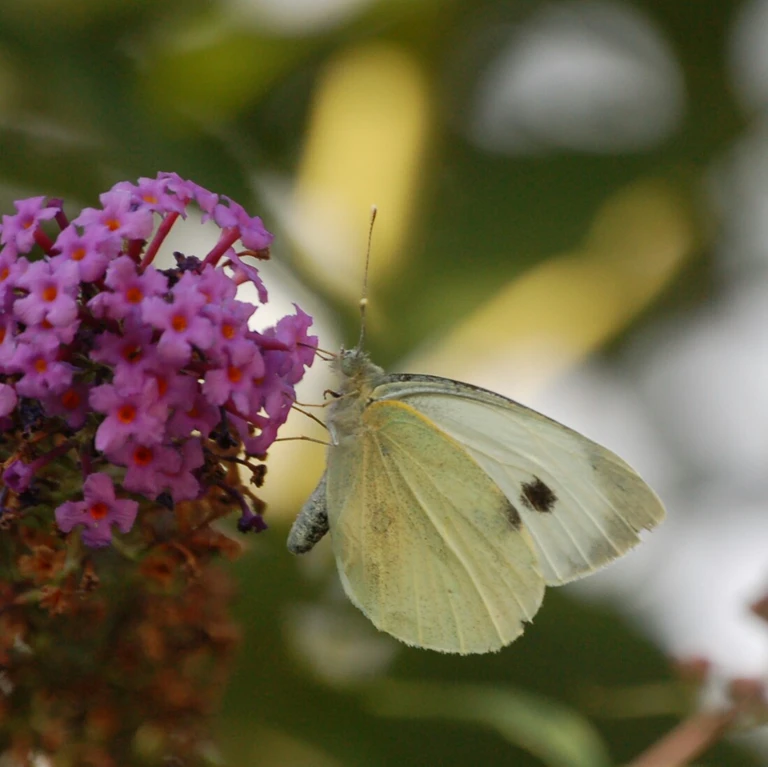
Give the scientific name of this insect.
Pieris brassicae
